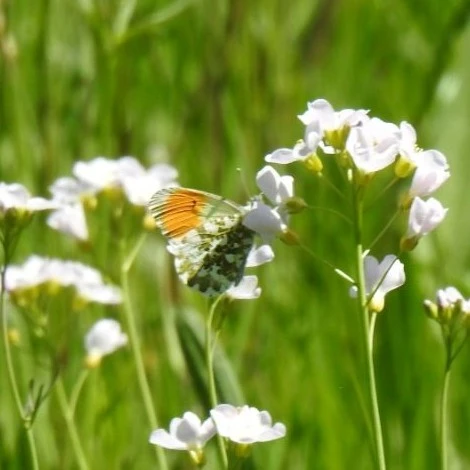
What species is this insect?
Anthocharis cardamines
